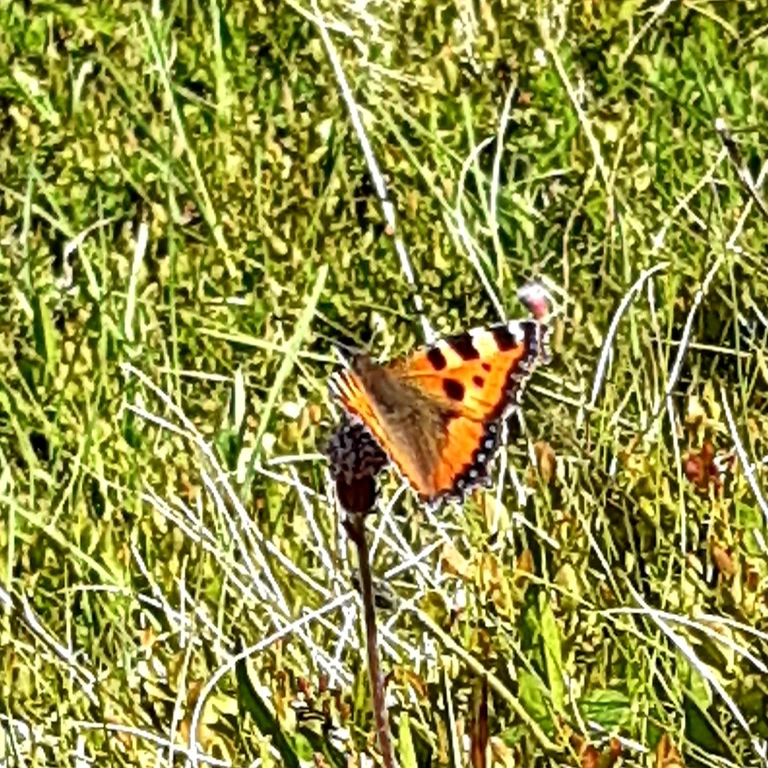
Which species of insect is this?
Aglais urticae
